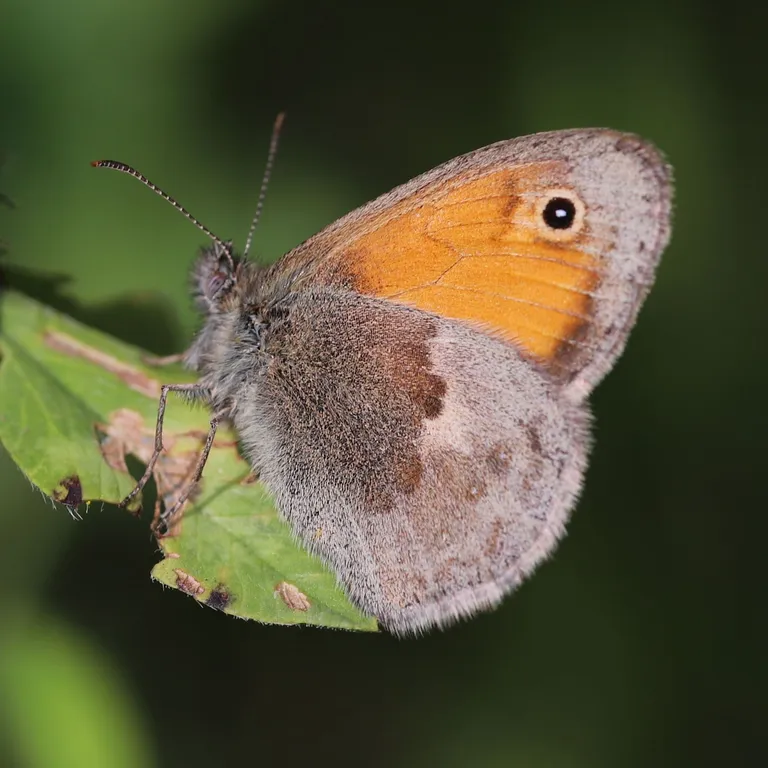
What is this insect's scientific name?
Coenonympha pamphilus
